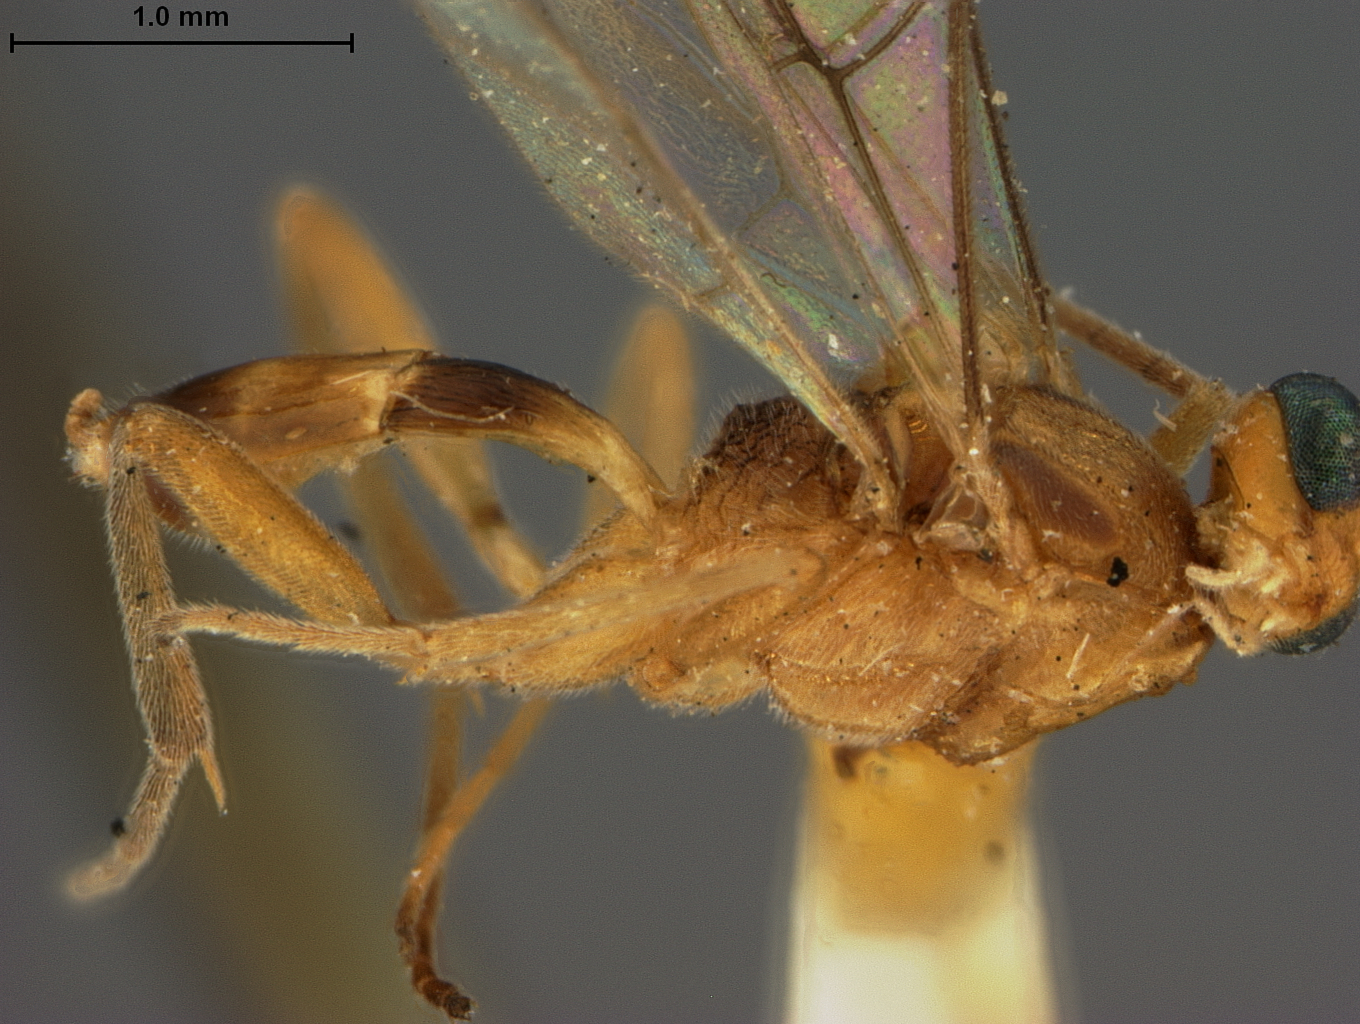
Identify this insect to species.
Meteorus floridanus
